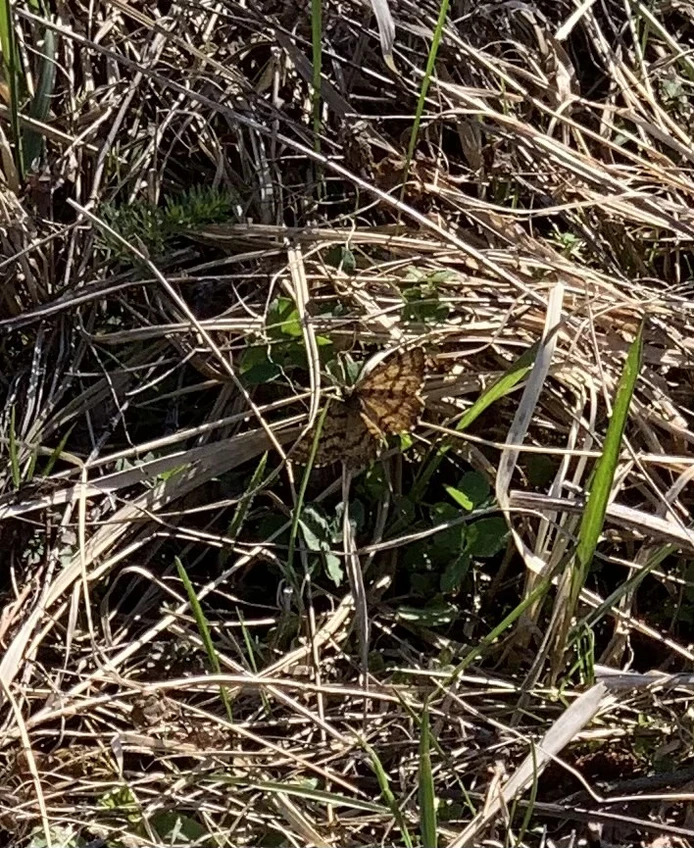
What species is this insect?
Ematurga atomaria
